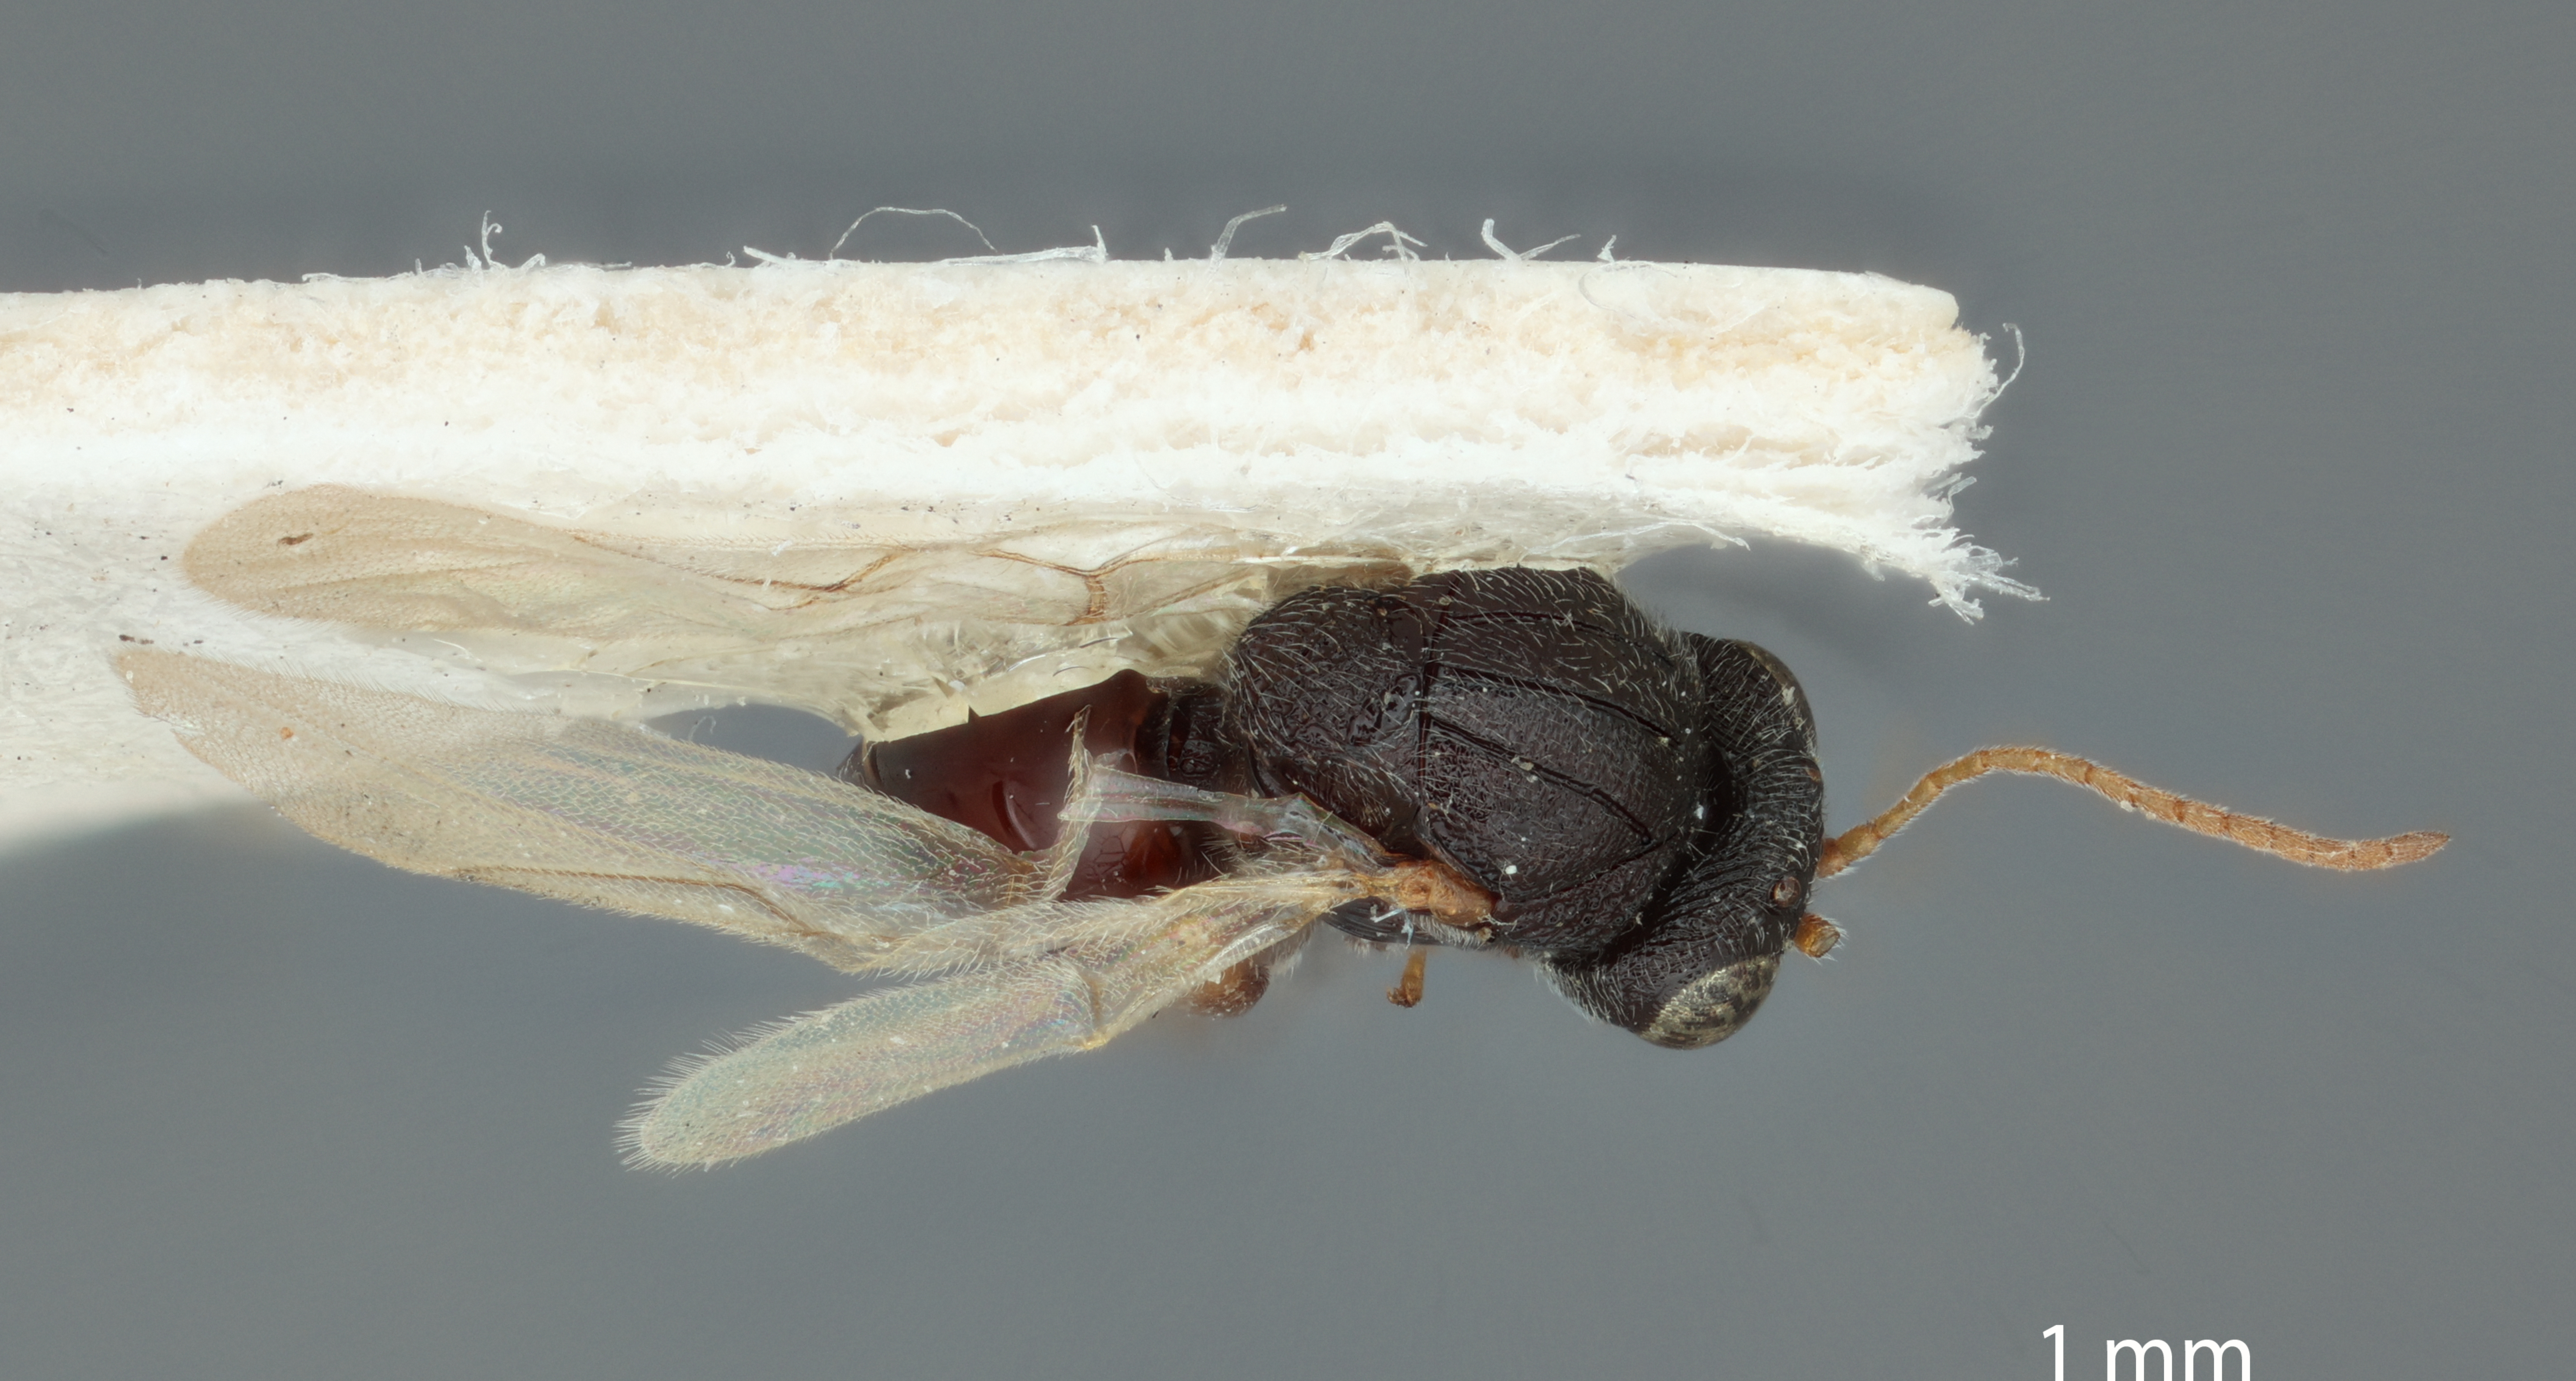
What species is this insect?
Synergus hakonensis
